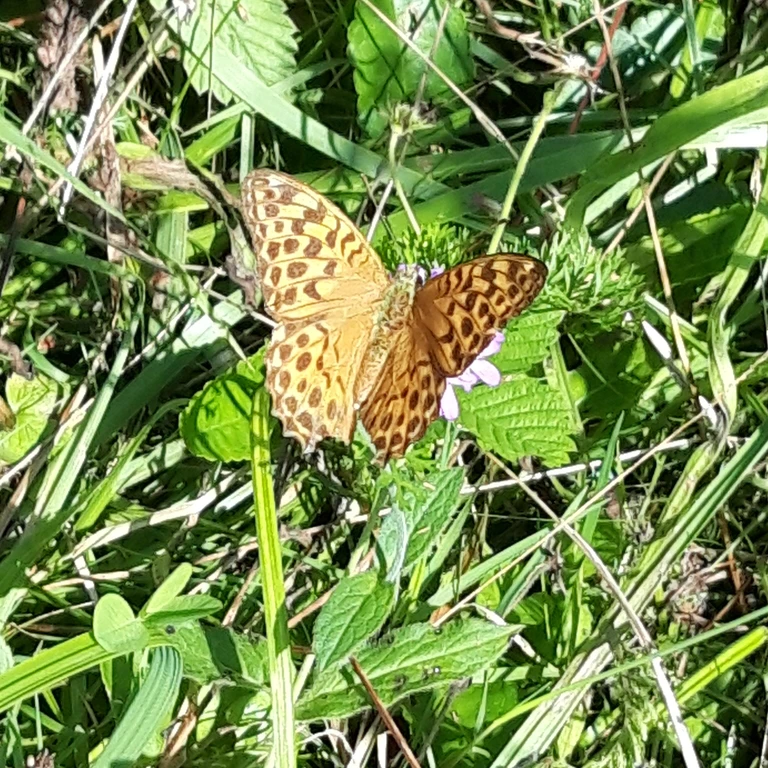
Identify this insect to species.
Argynnis paphia
